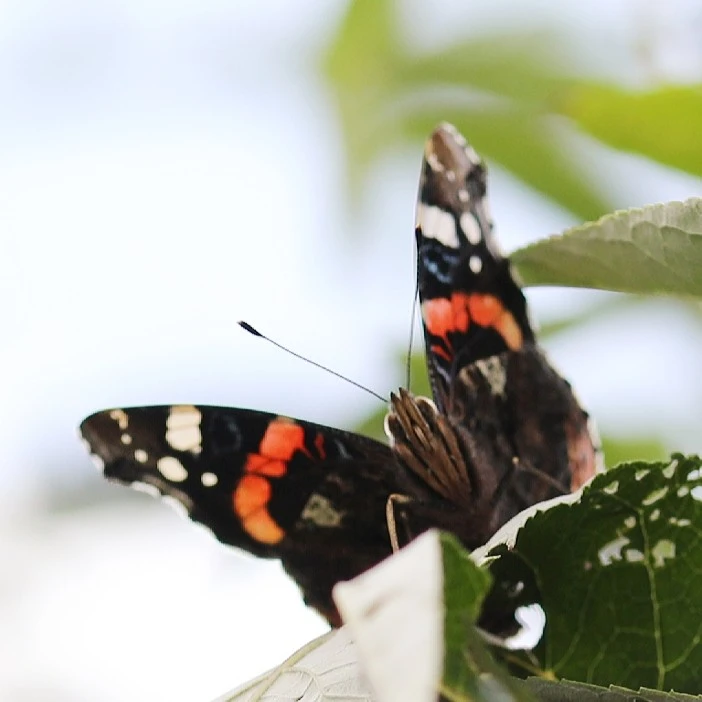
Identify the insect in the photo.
Vanessa atalanta
